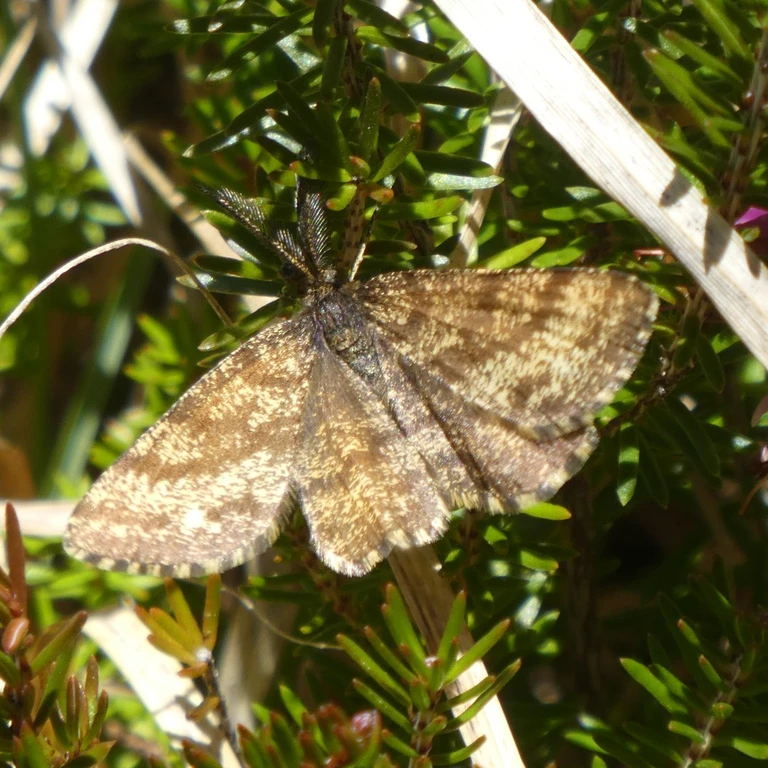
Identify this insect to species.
Ematurga atomaria
